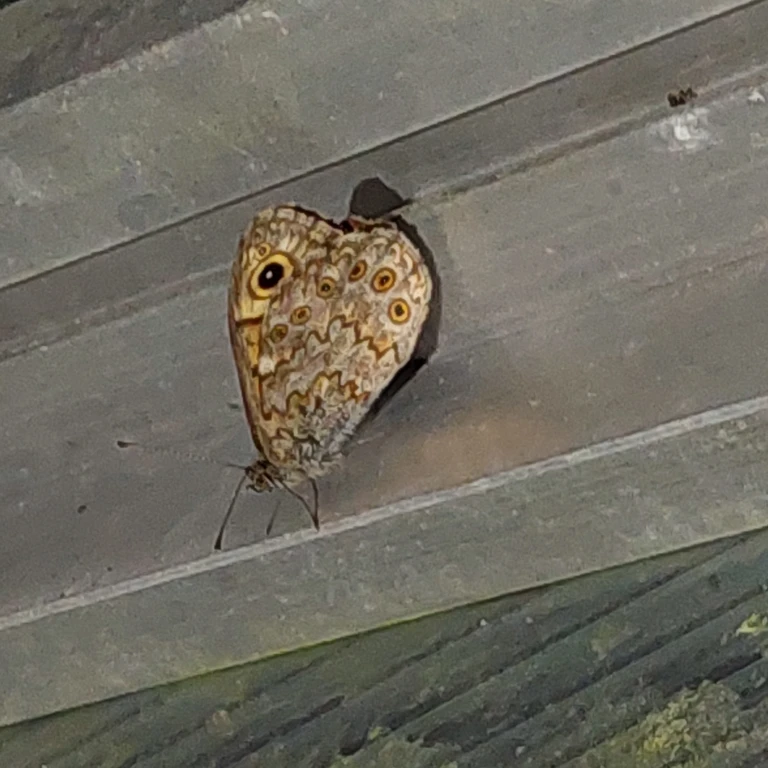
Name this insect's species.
Lasiommata megera (also Pararge megera)
